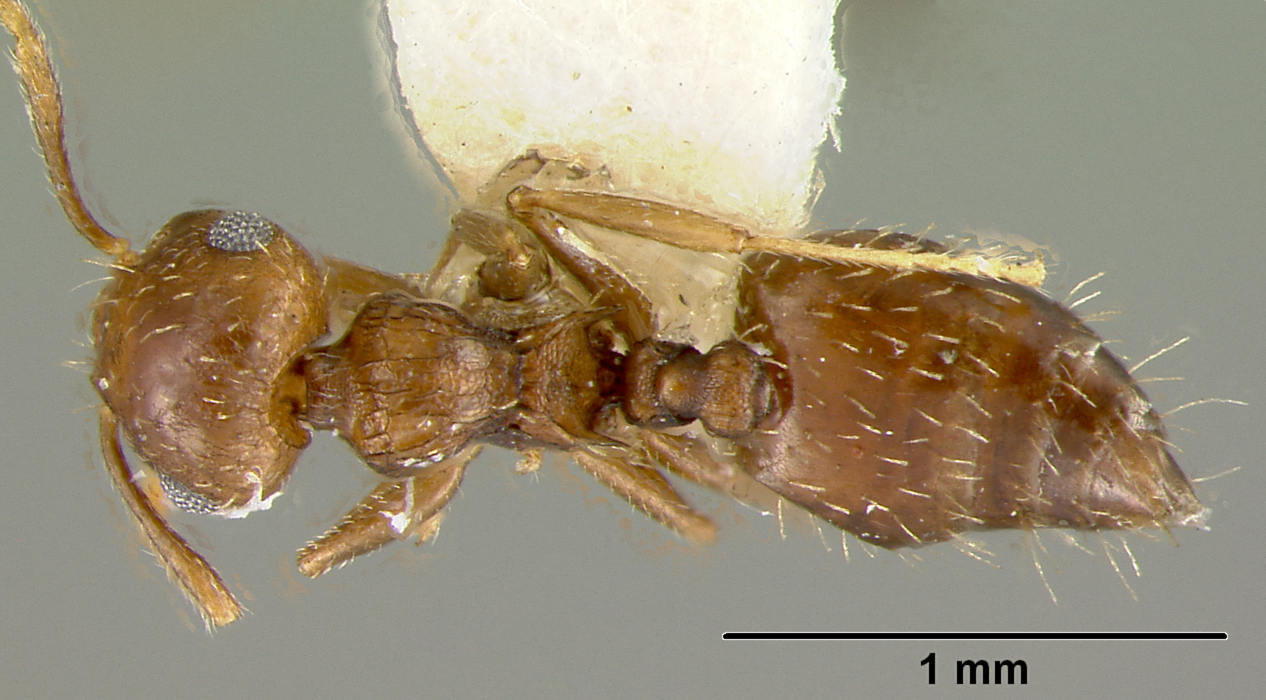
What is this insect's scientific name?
Crematogaster agnita
